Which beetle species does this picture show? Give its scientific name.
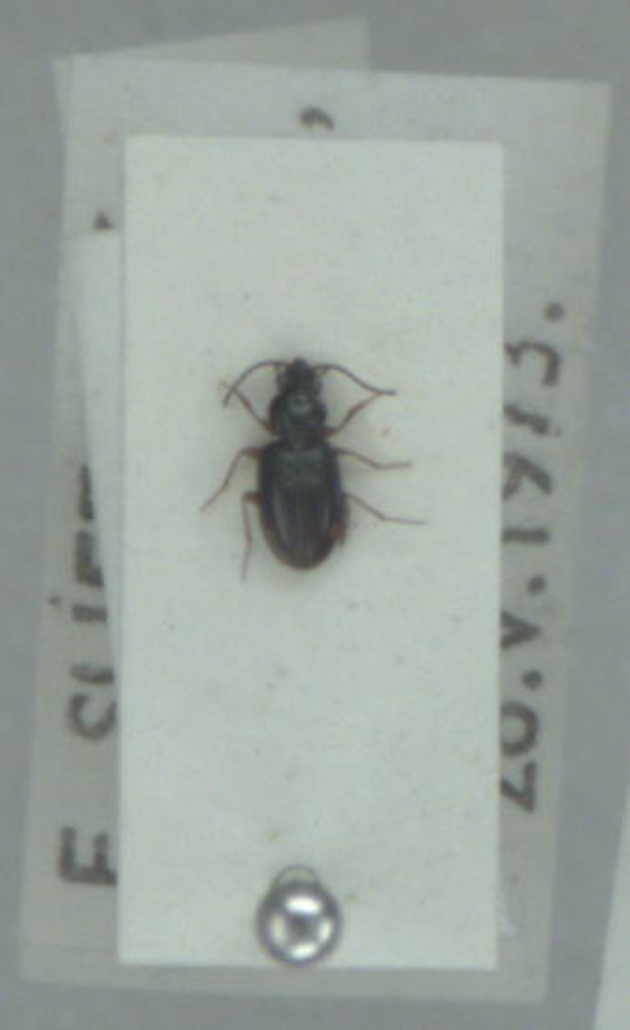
Bembidion assimile
